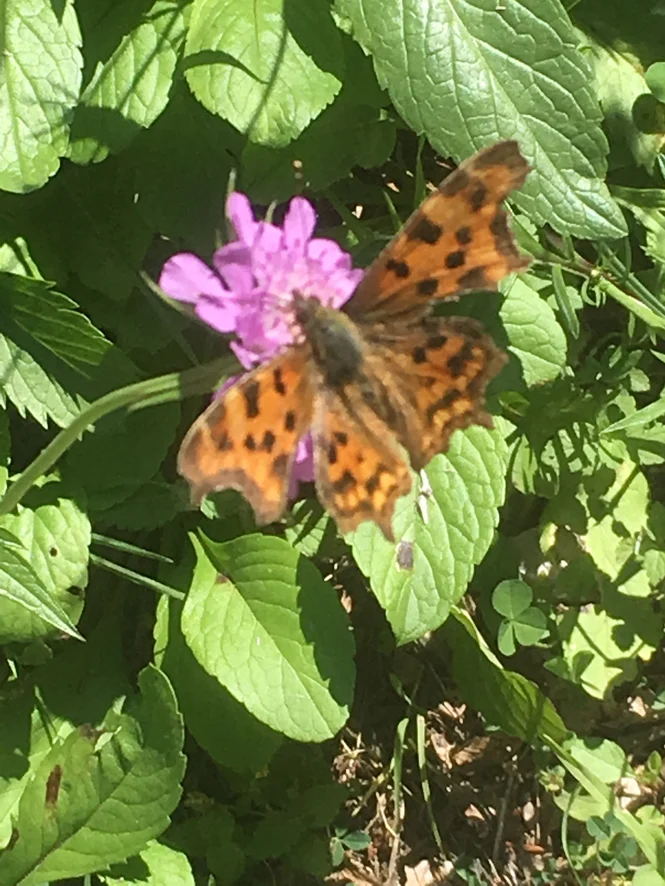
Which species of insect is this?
Polygonia c-album
